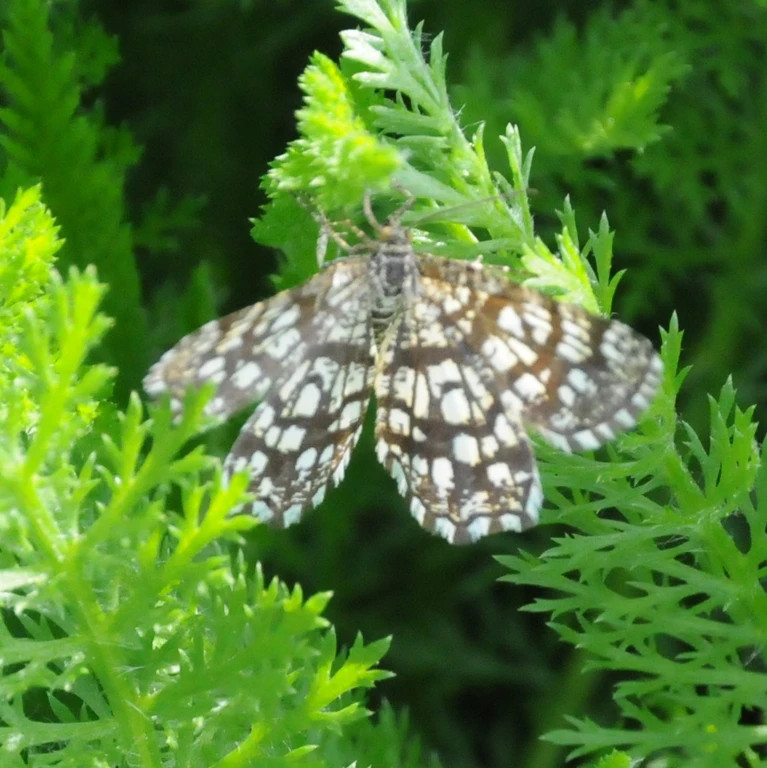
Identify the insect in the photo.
Chiasmia clathrata
